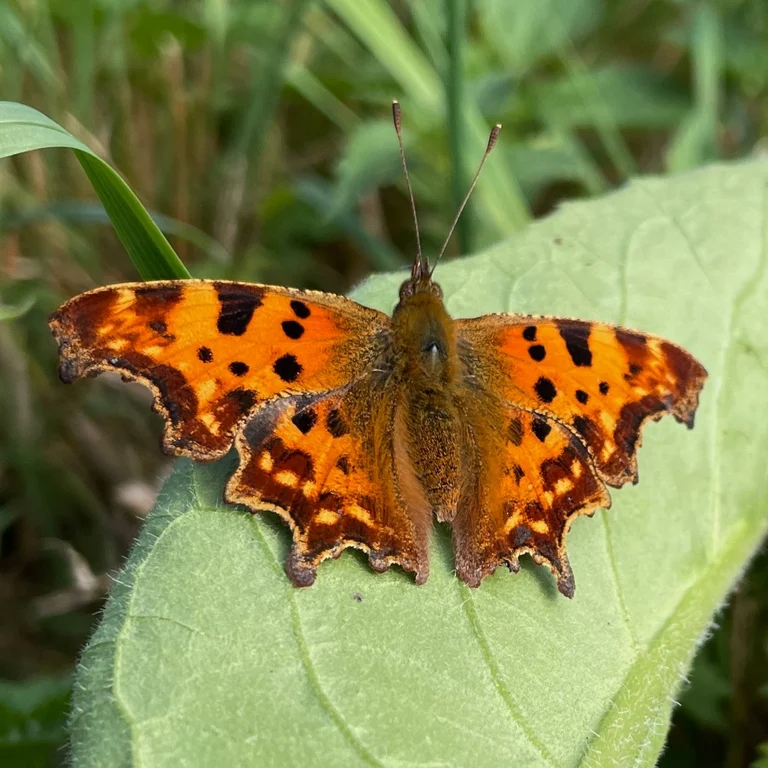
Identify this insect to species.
Polygonia c-album
